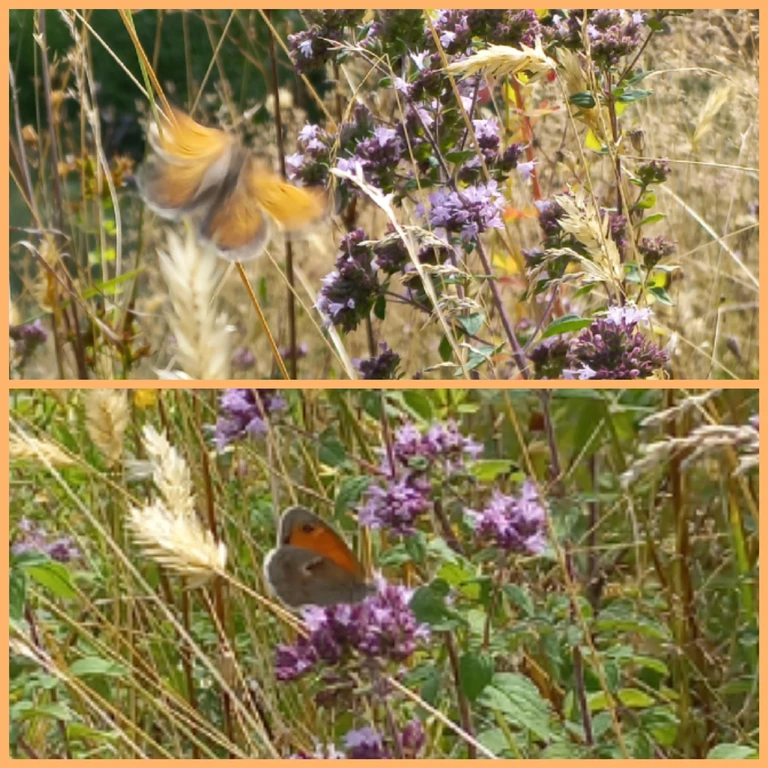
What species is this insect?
Coenonympha pamphilus
